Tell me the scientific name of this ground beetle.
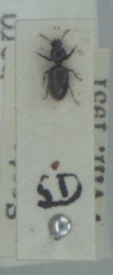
Dyschirius aeneus
